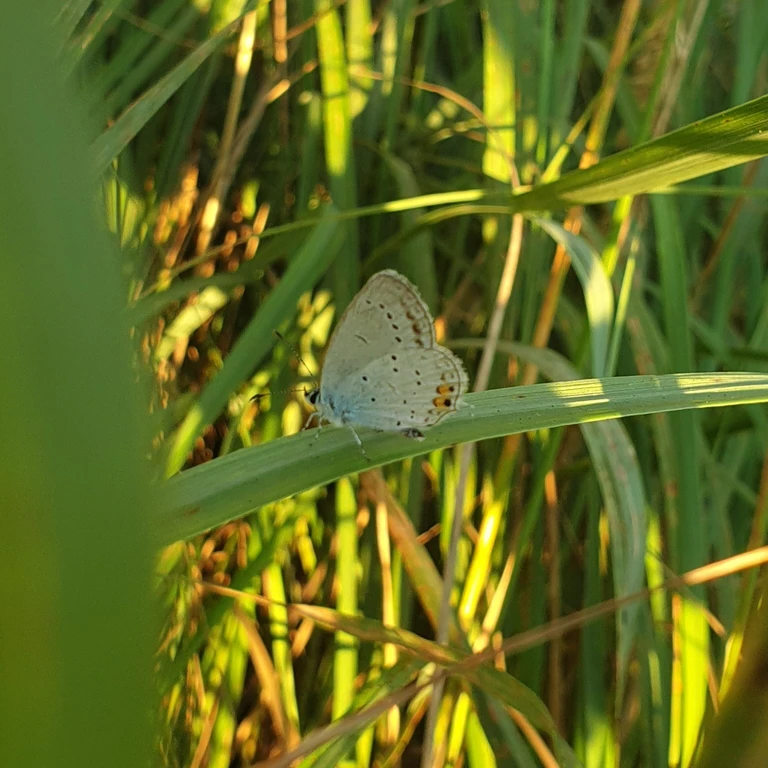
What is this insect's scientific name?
Cupido argiades (also Elkalyce argiades)
